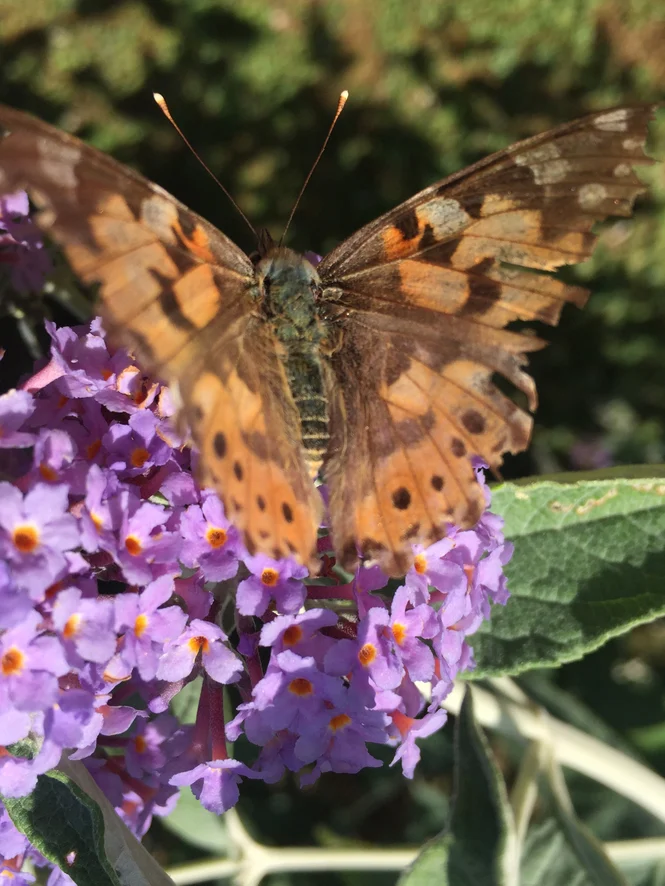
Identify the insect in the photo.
Vanessa cardui
